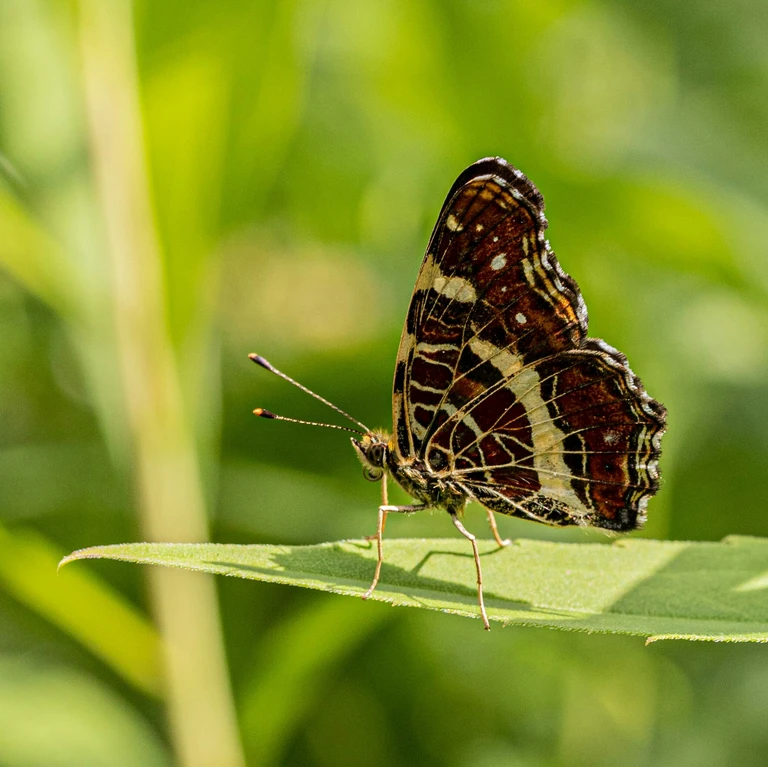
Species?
Araschnia levana
